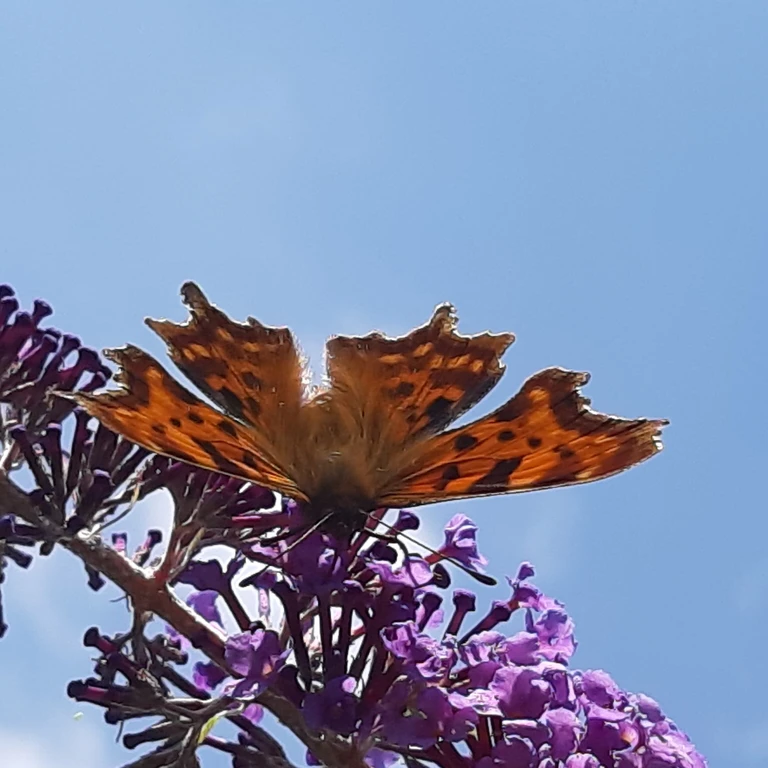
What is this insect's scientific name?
Polygonia c-album
